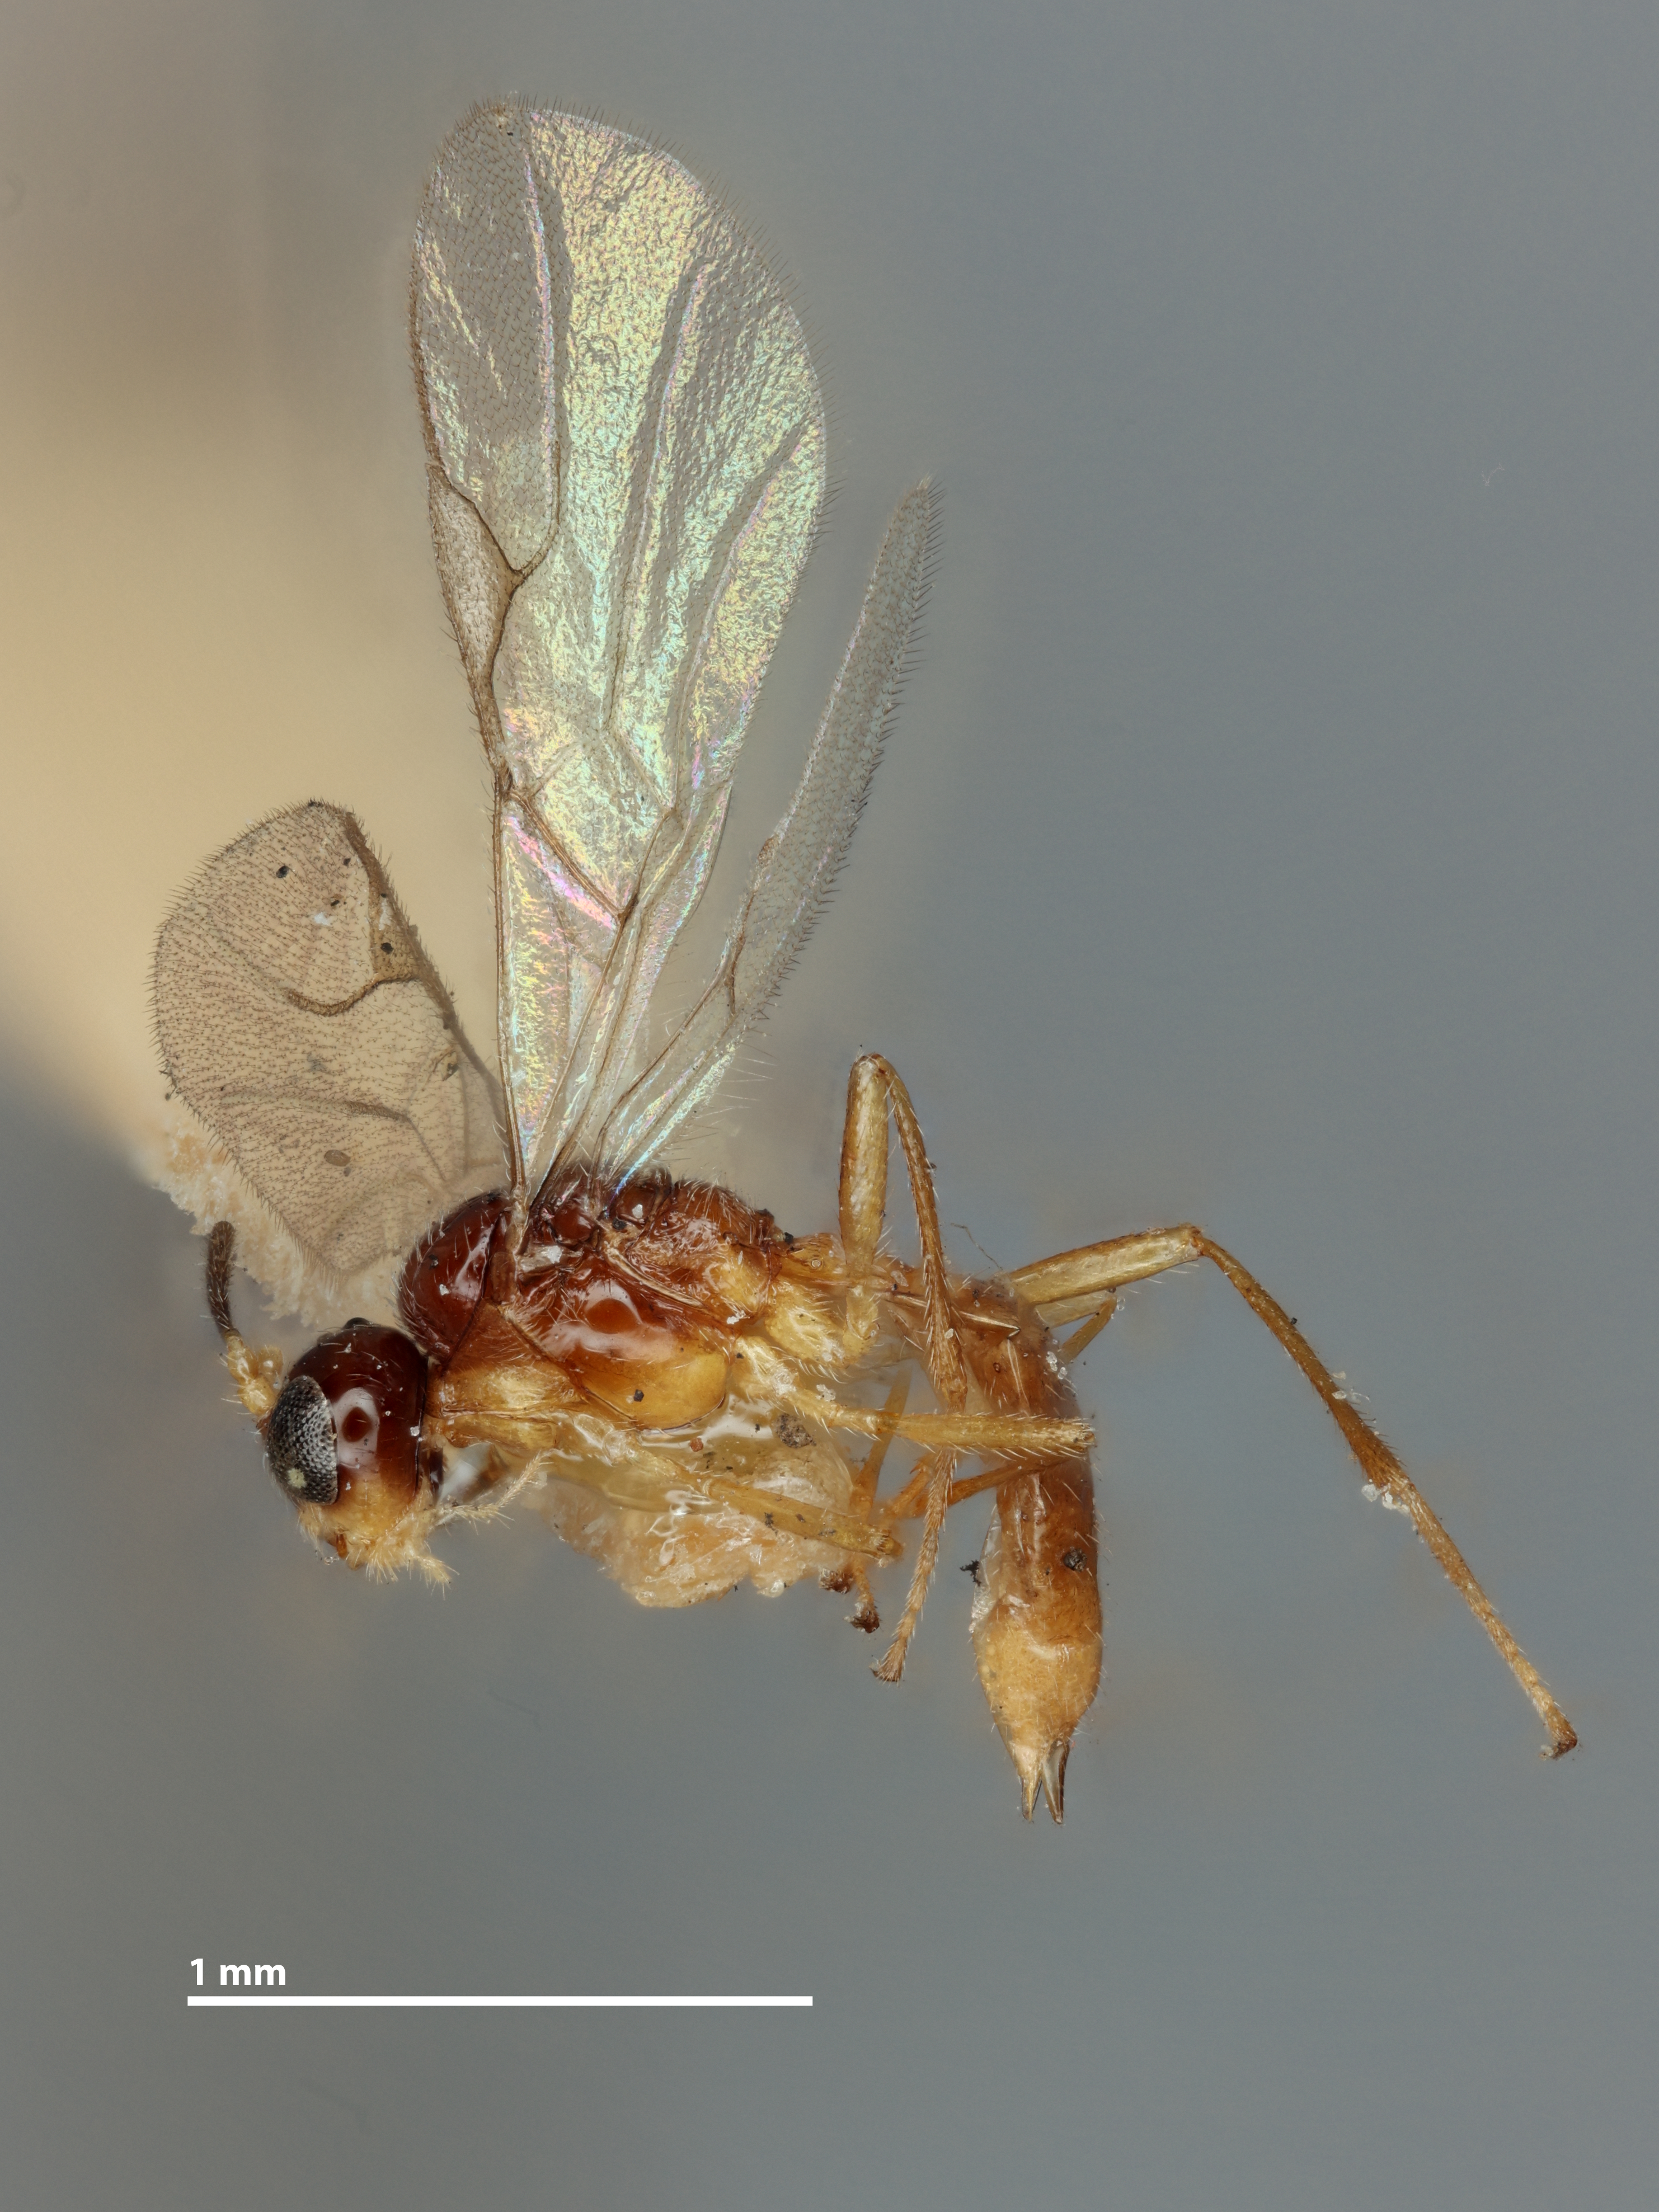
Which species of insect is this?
Praon negundinis
